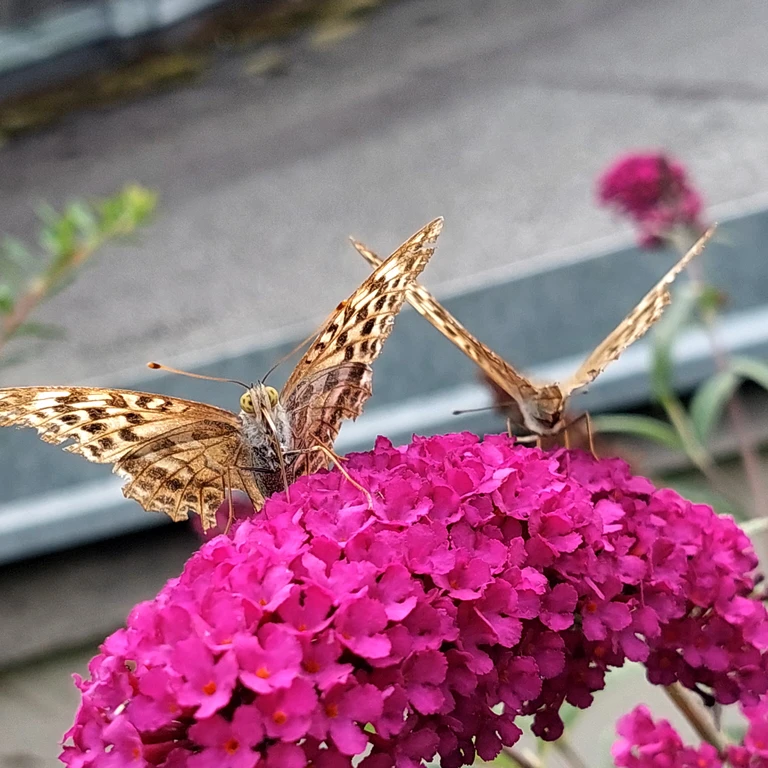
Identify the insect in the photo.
Argynnis paphia
